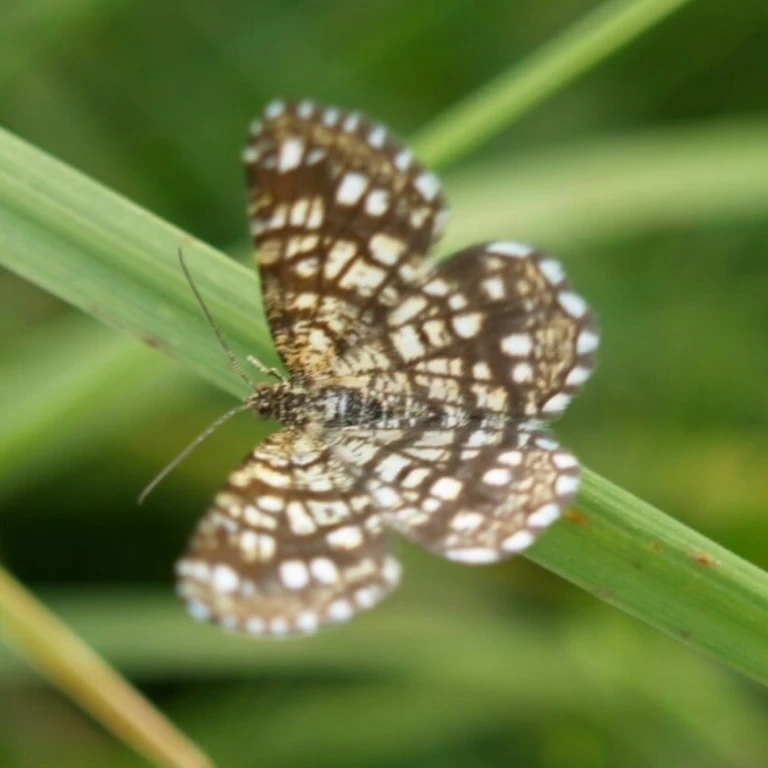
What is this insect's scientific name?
Chiasmia clathrata
